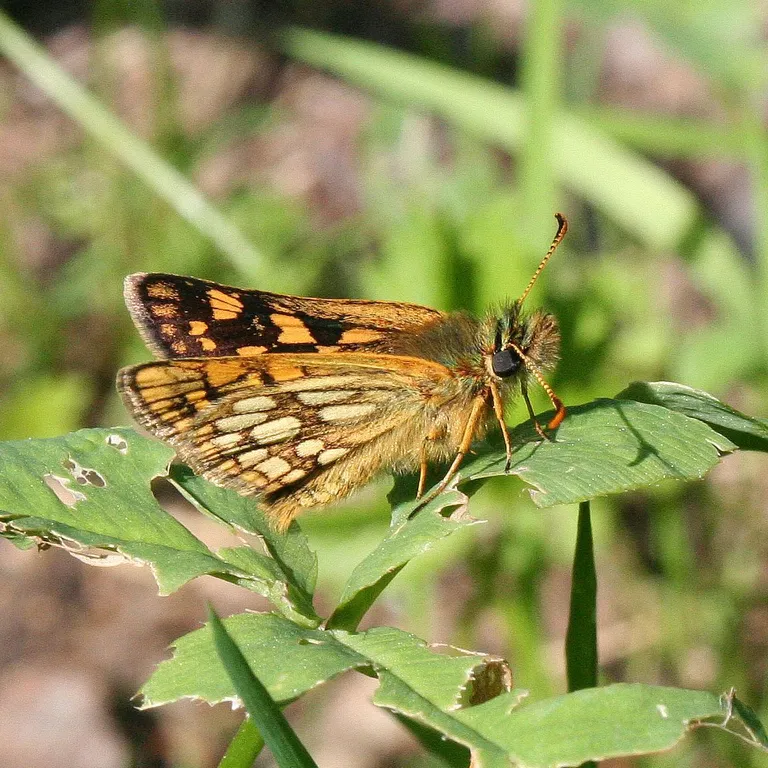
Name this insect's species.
Carterocephalus palaemon
